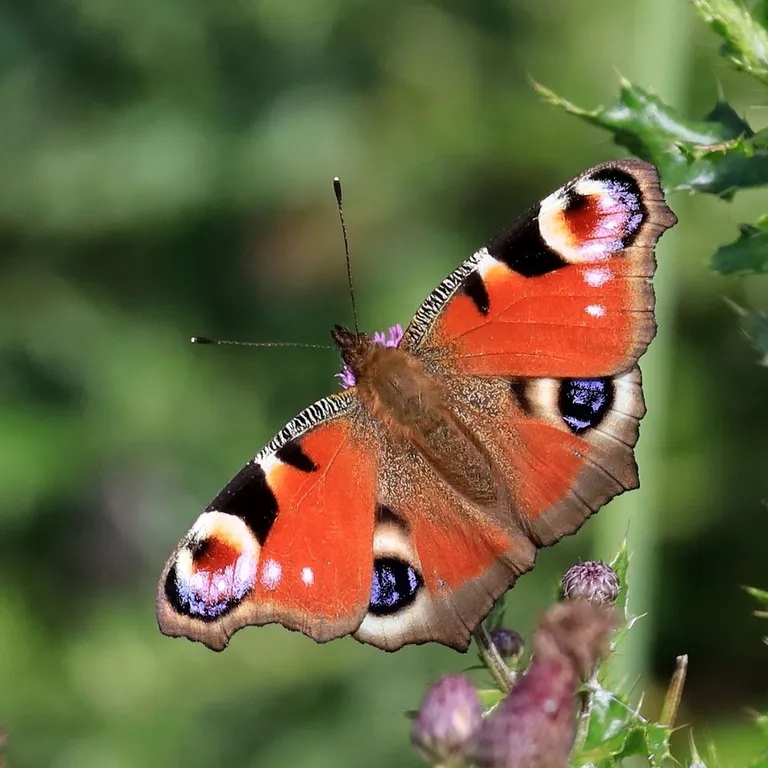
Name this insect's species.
Aglais io
